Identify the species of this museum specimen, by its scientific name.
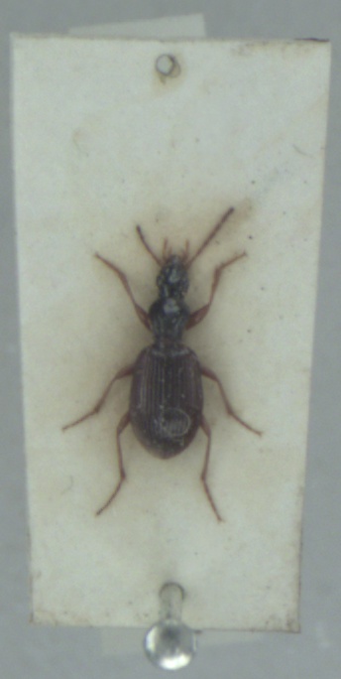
Oxypselaphus obscurus
